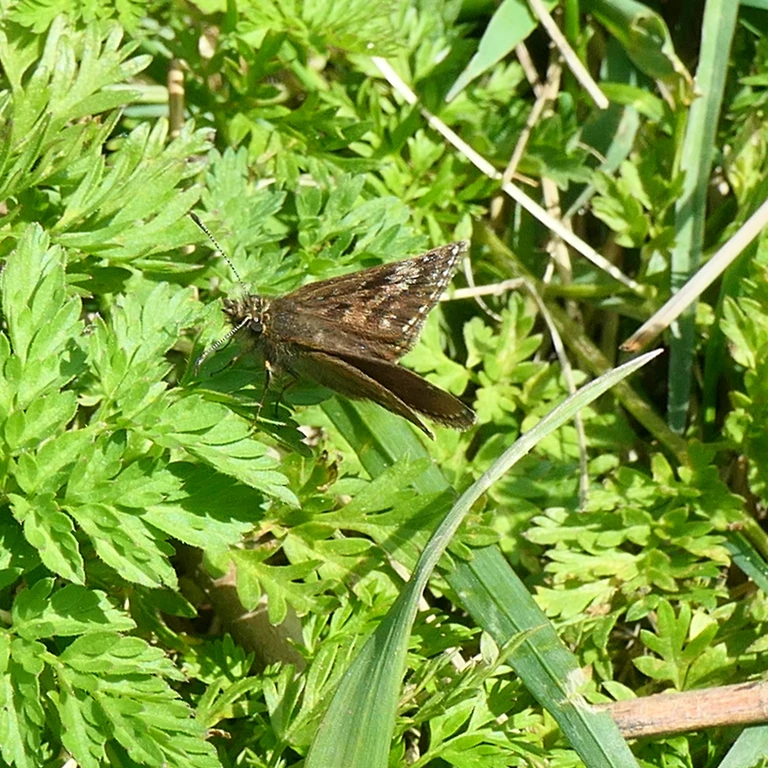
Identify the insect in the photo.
Erynnis tages
